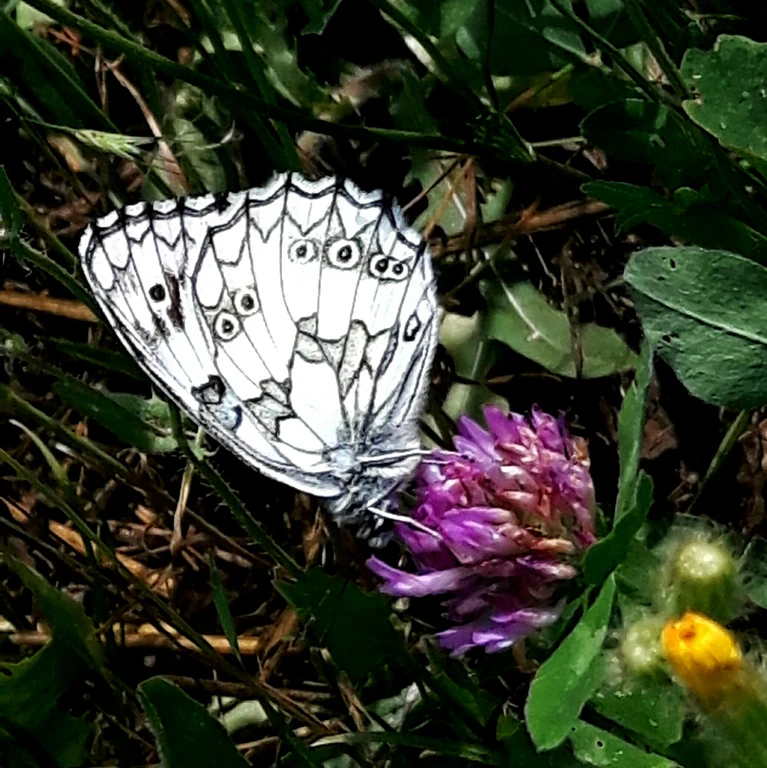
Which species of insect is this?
Melanargia galathea
